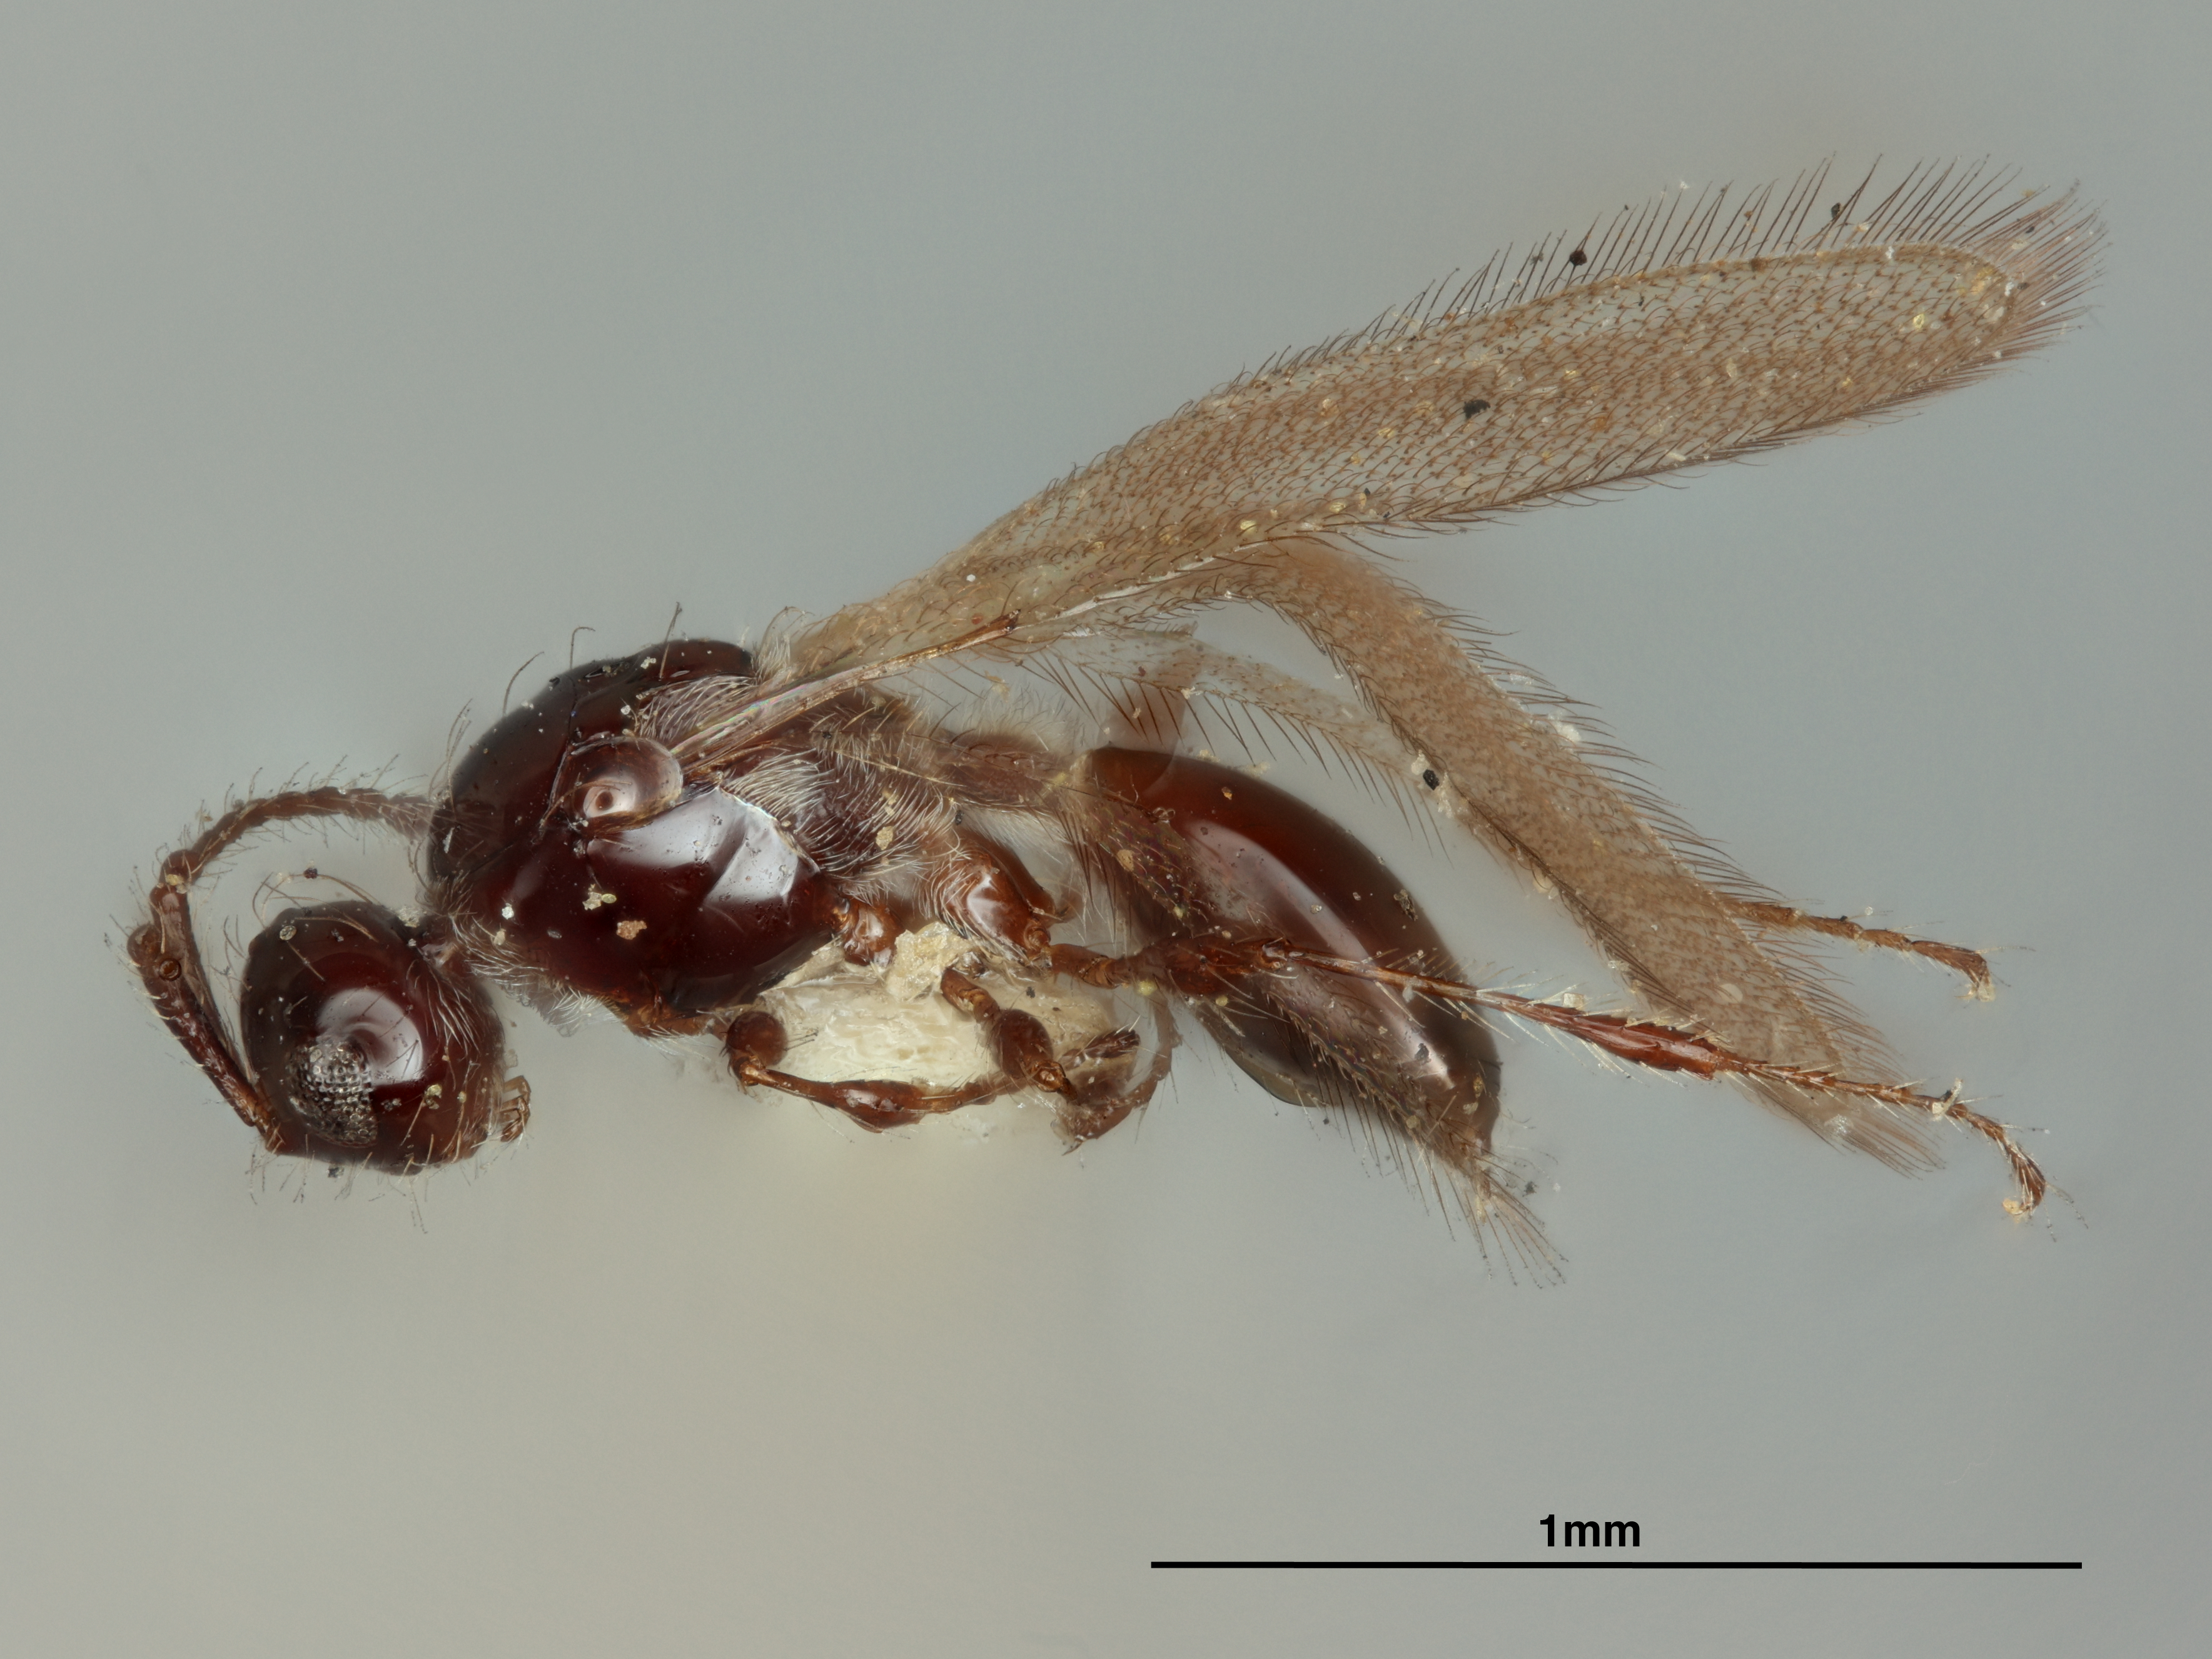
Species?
Diapria californica
